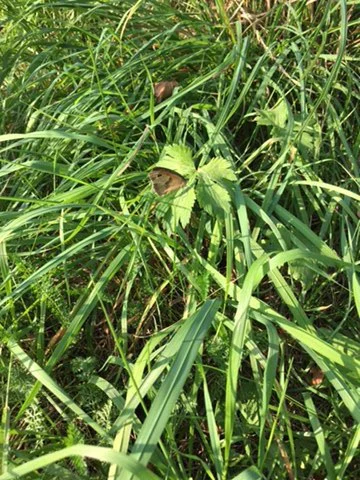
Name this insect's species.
Maniola jurtina
